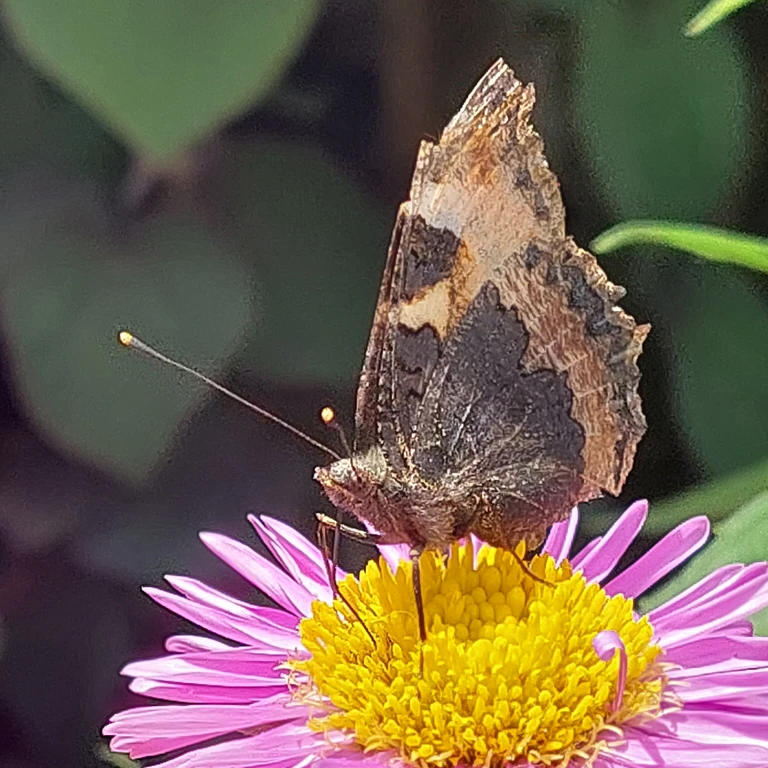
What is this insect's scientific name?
Aglais urticae
